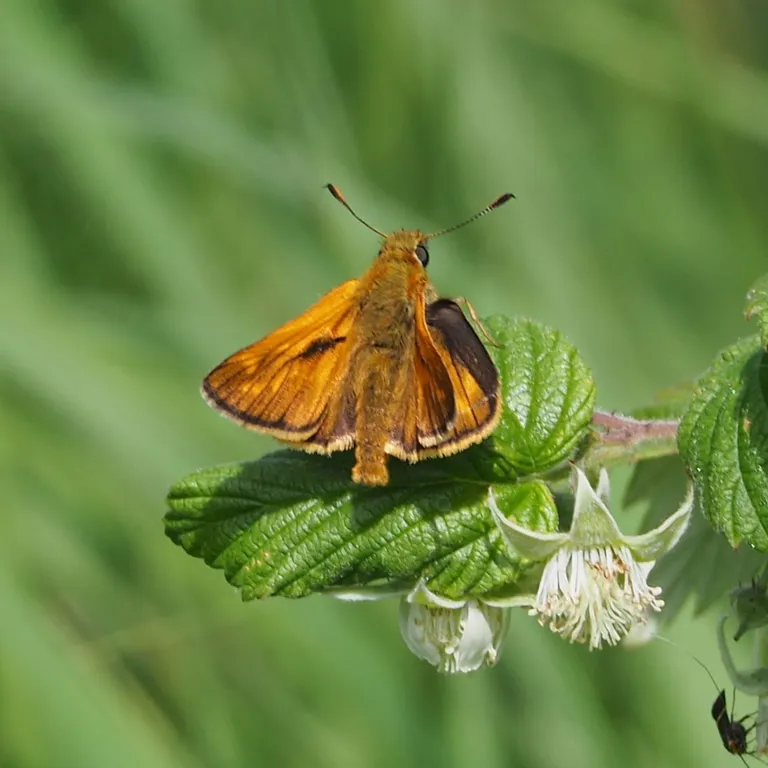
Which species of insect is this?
Ochlodes sylvanus (also Ochlodes venata)
